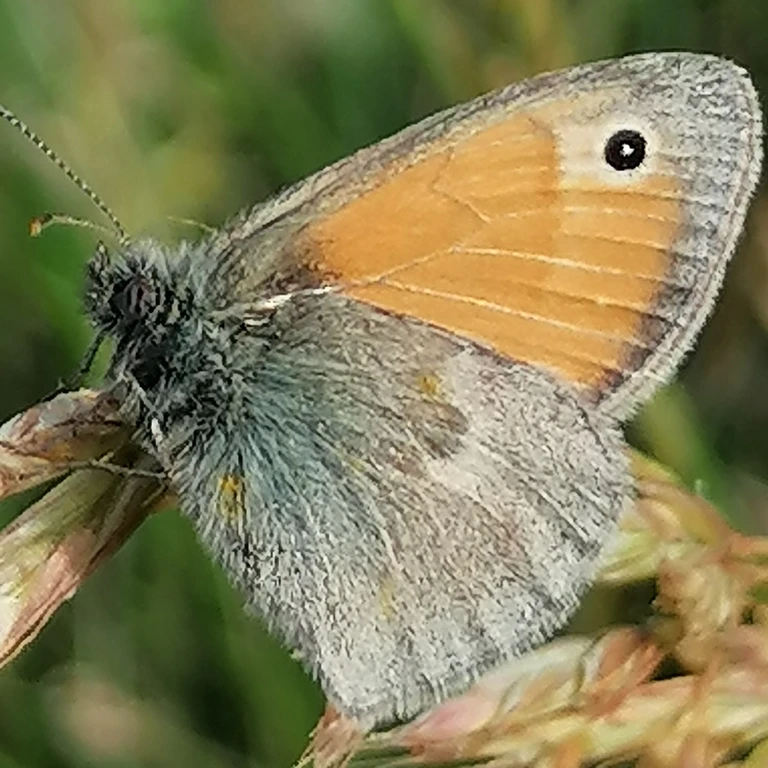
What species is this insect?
Coenonympha pamphilus
